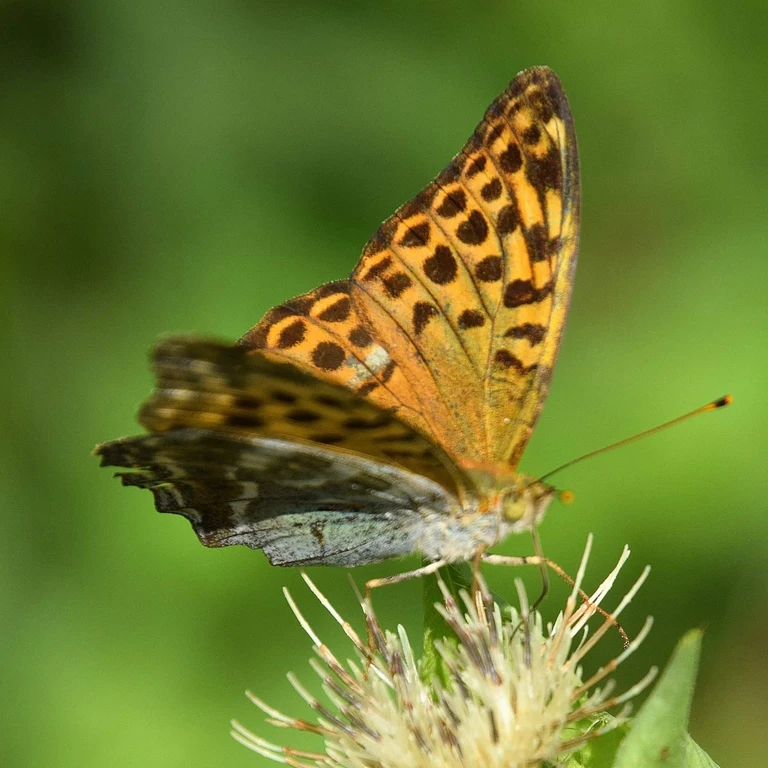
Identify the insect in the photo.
Argynnis paphia
